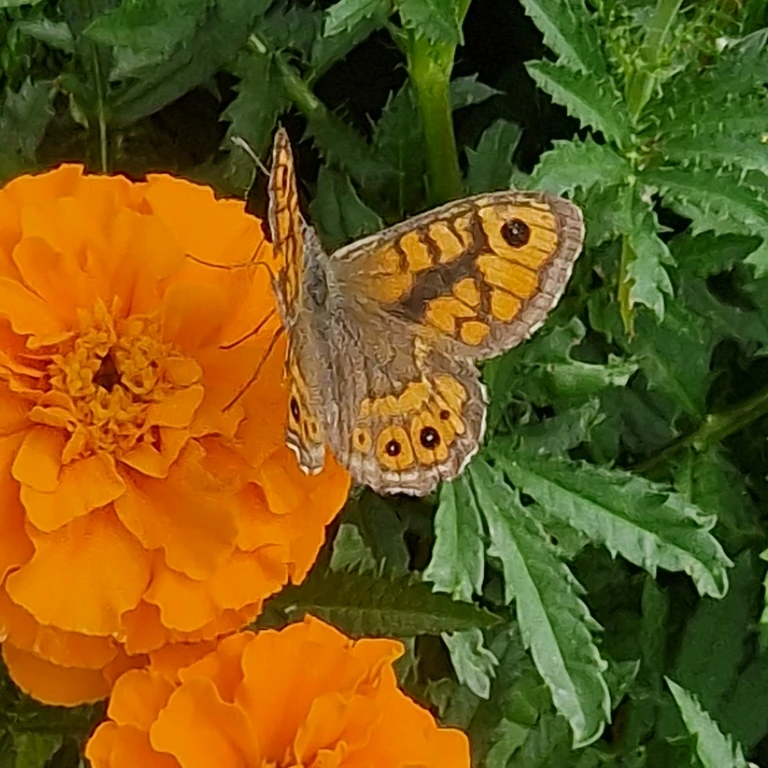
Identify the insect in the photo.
Lasiommata megera (also Pararge megera)
